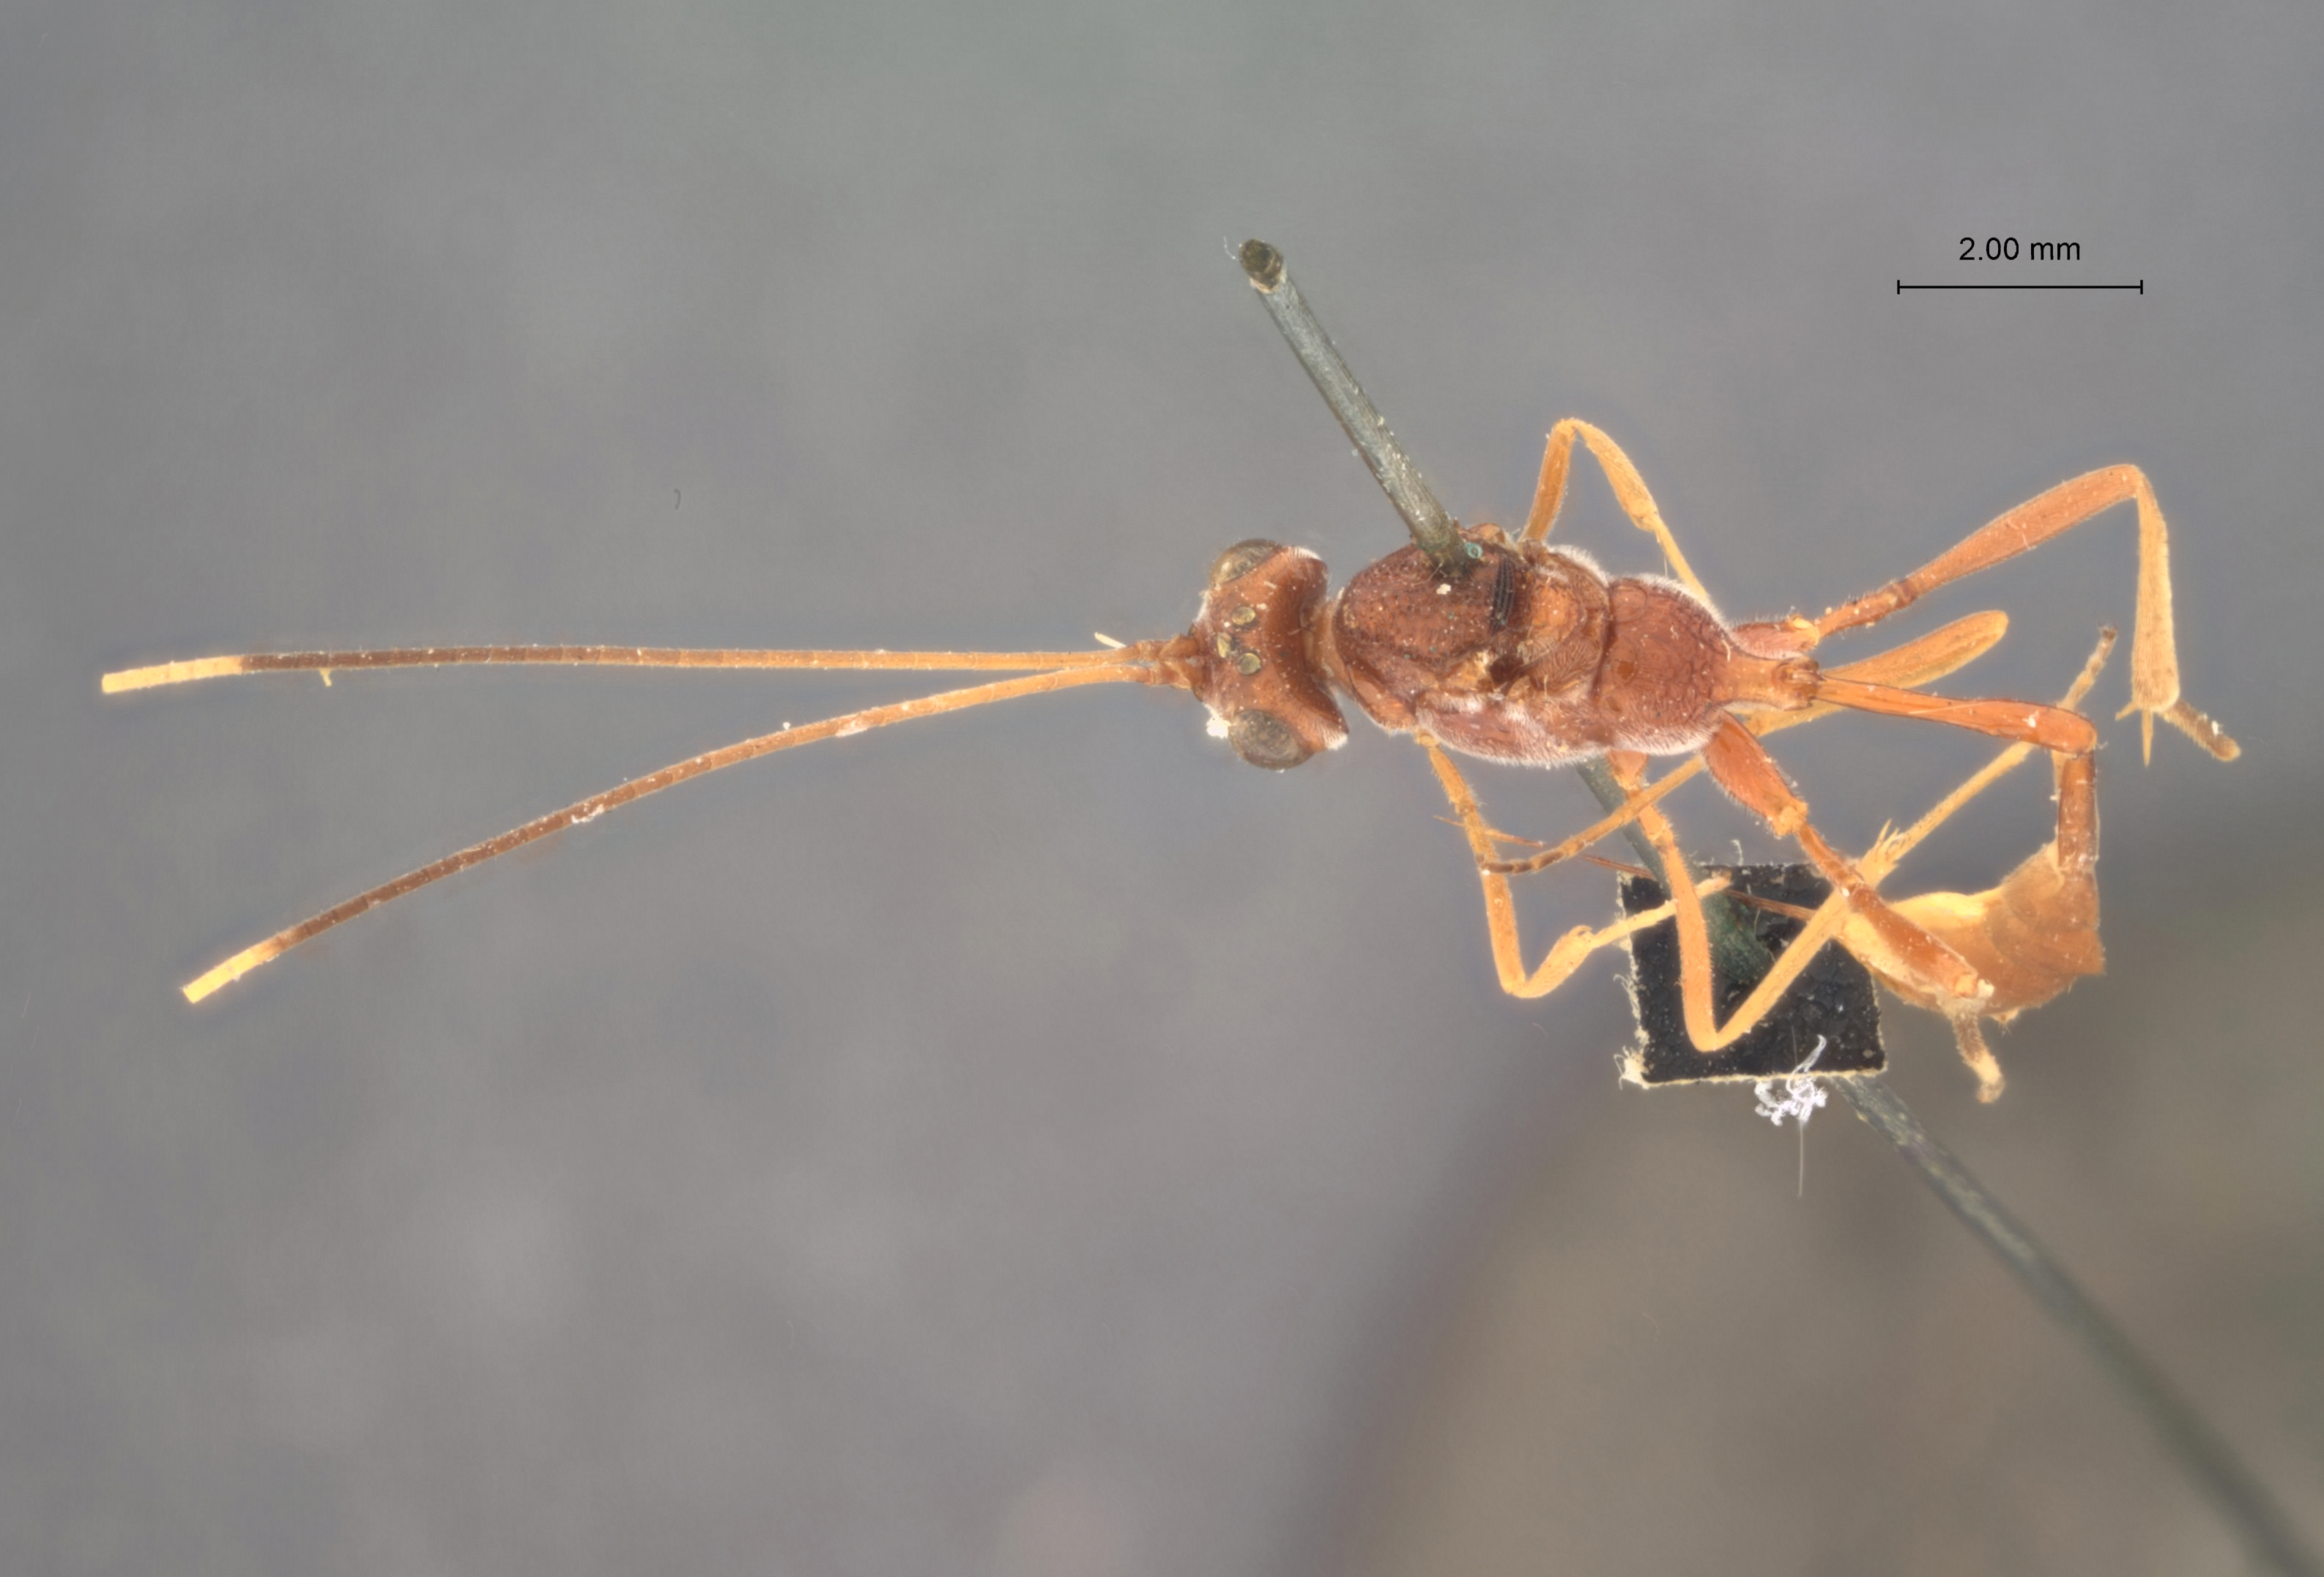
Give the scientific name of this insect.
Nototrachys annulicornis
